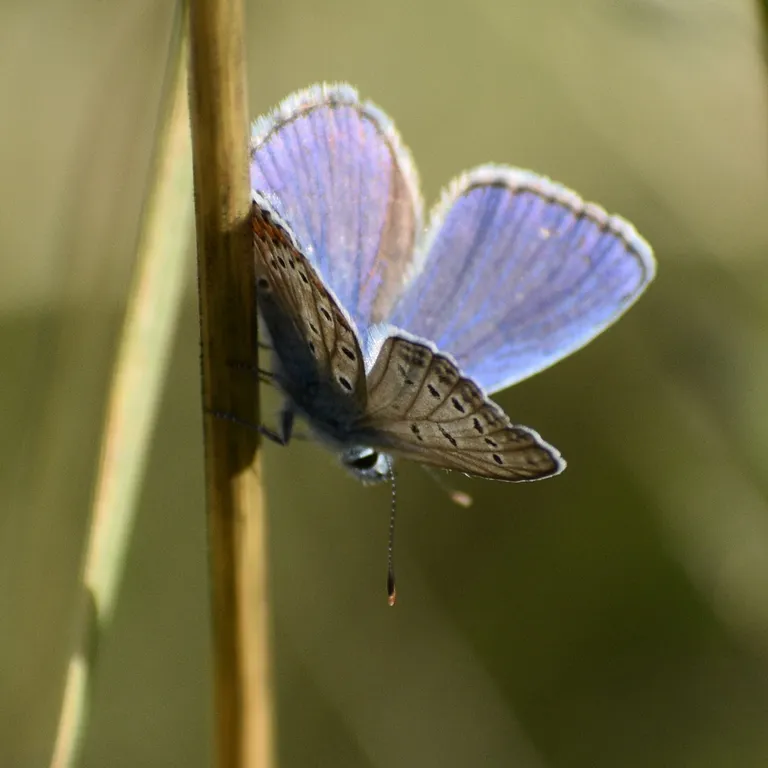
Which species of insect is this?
Polyommatus icarus
